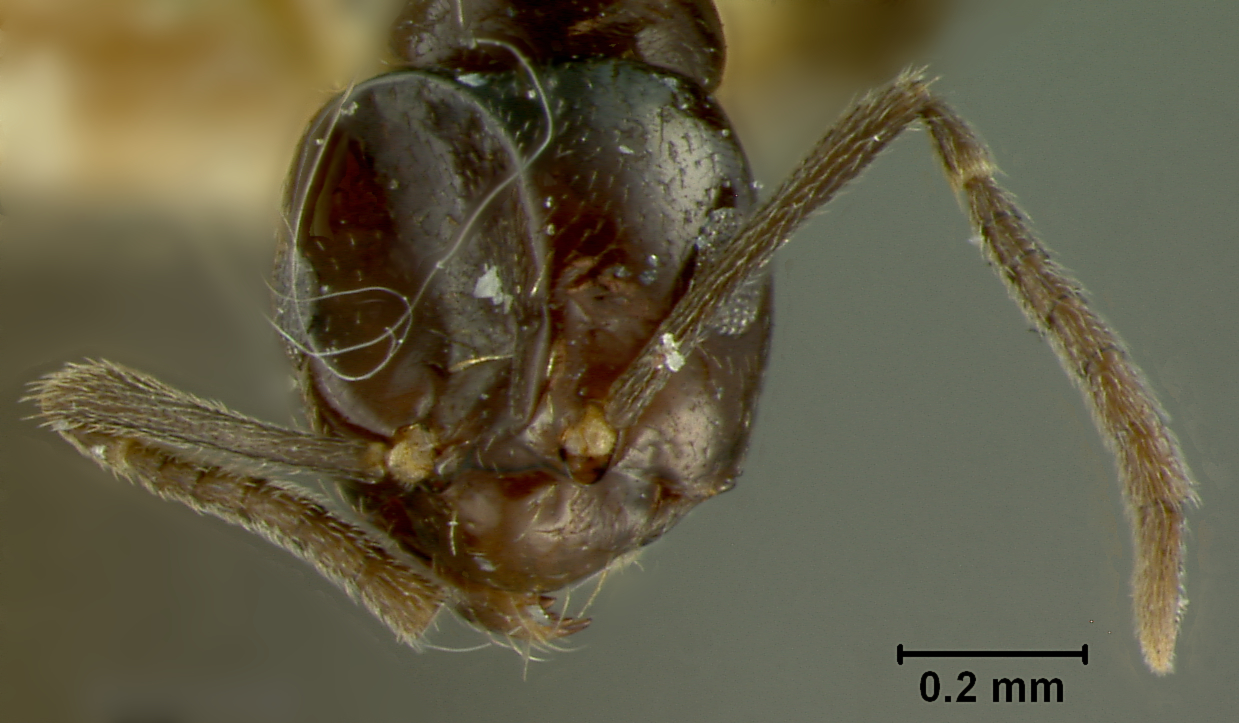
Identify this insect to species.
Brachymyrmex gagates
